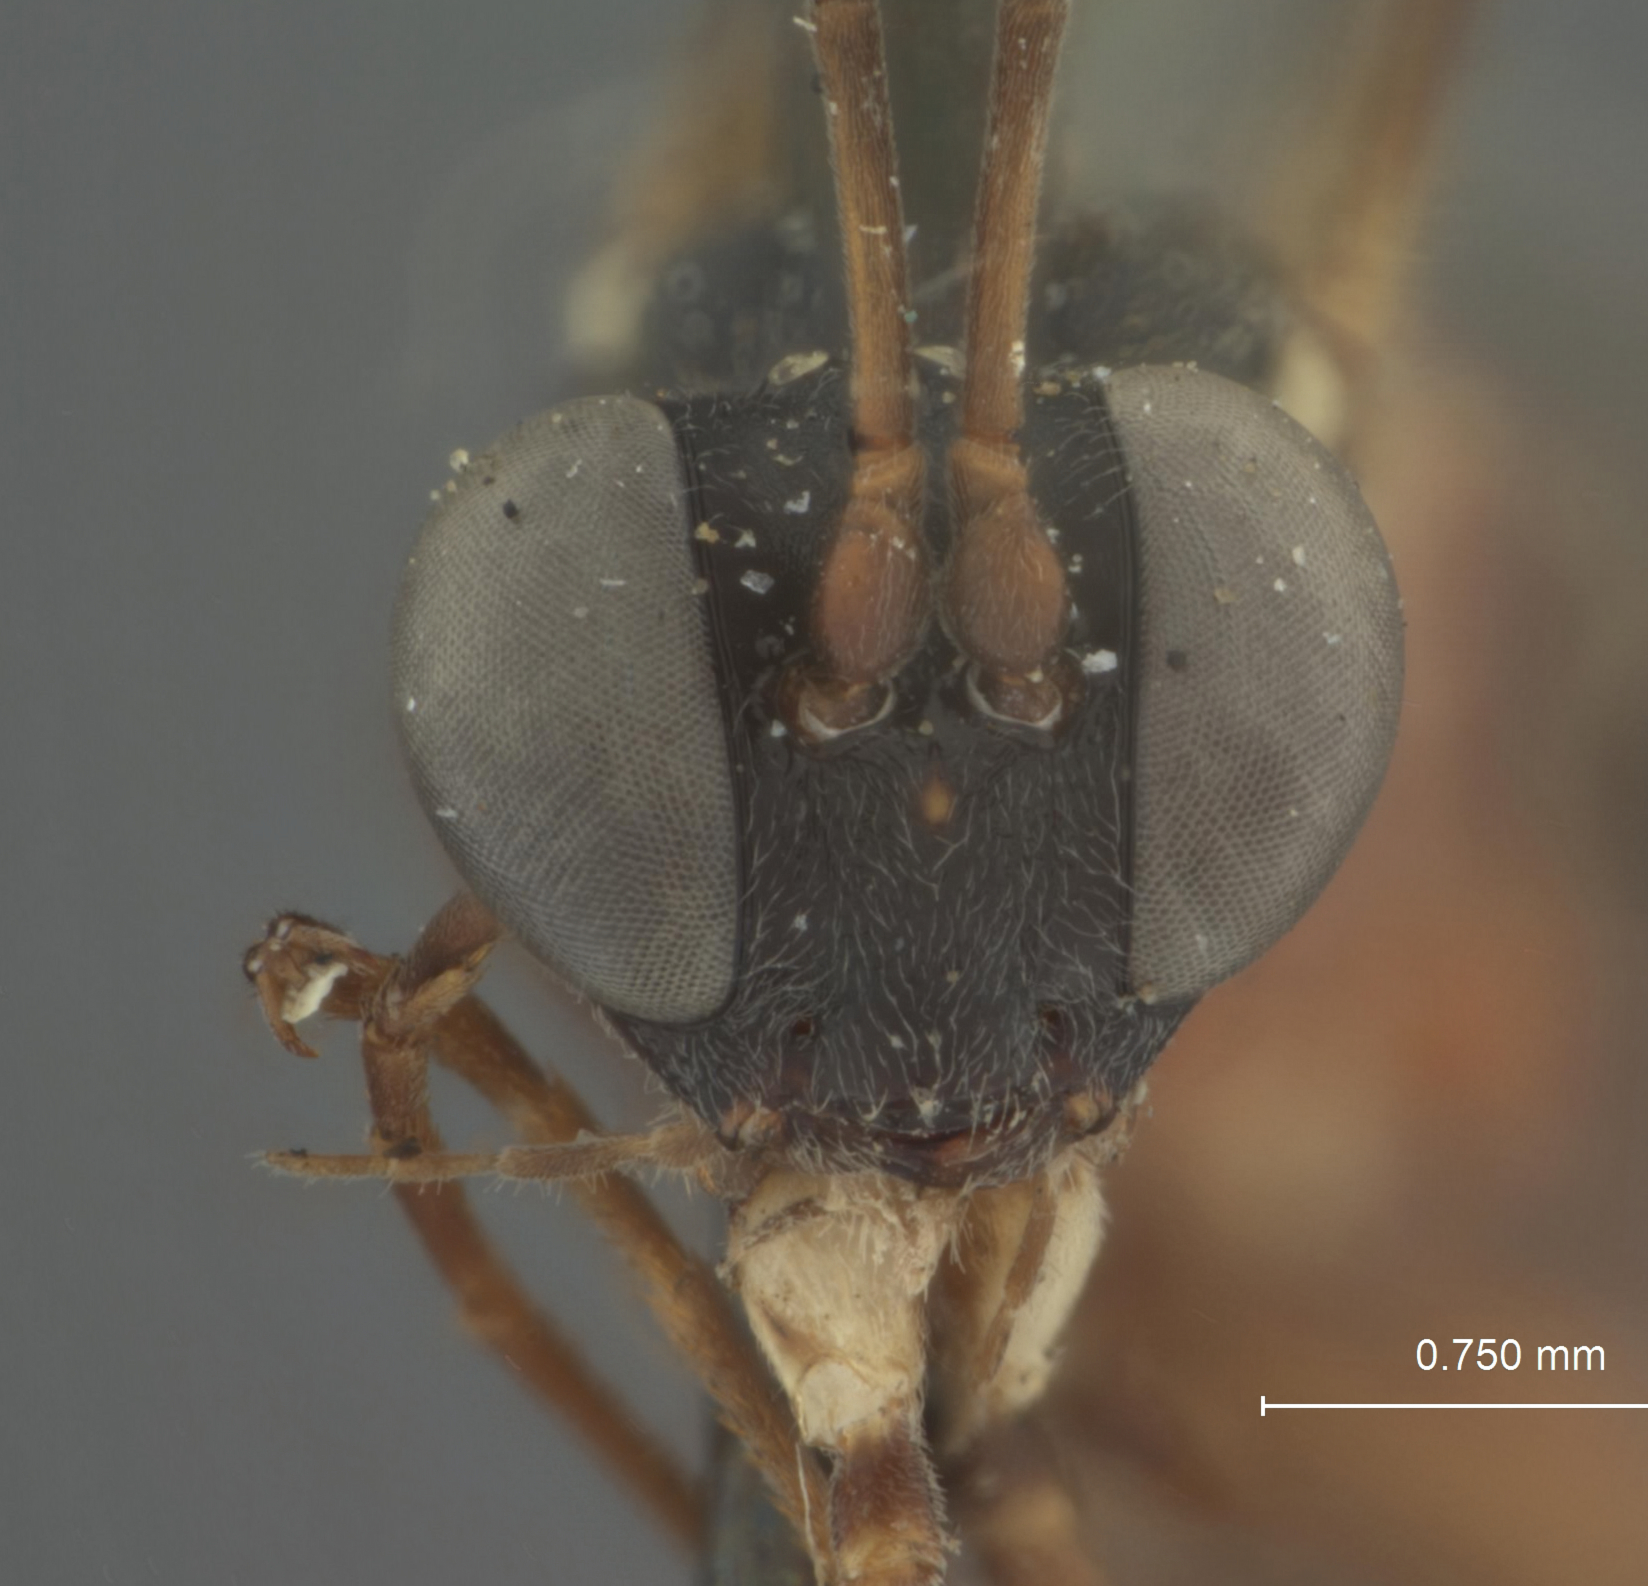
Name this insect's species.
Agrothereutes nigritarsis
